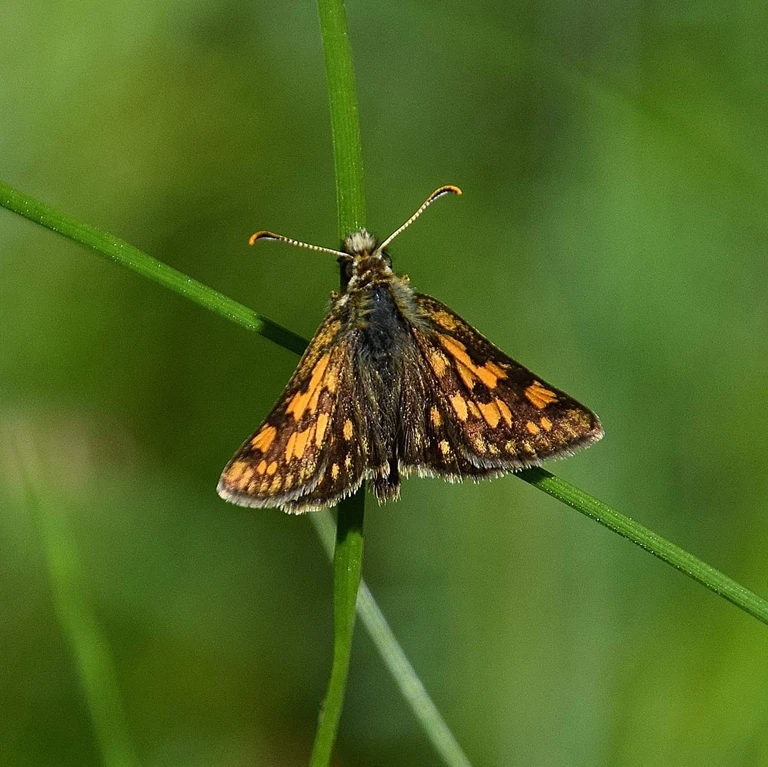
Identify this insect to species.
Carterocephalus palaemon
